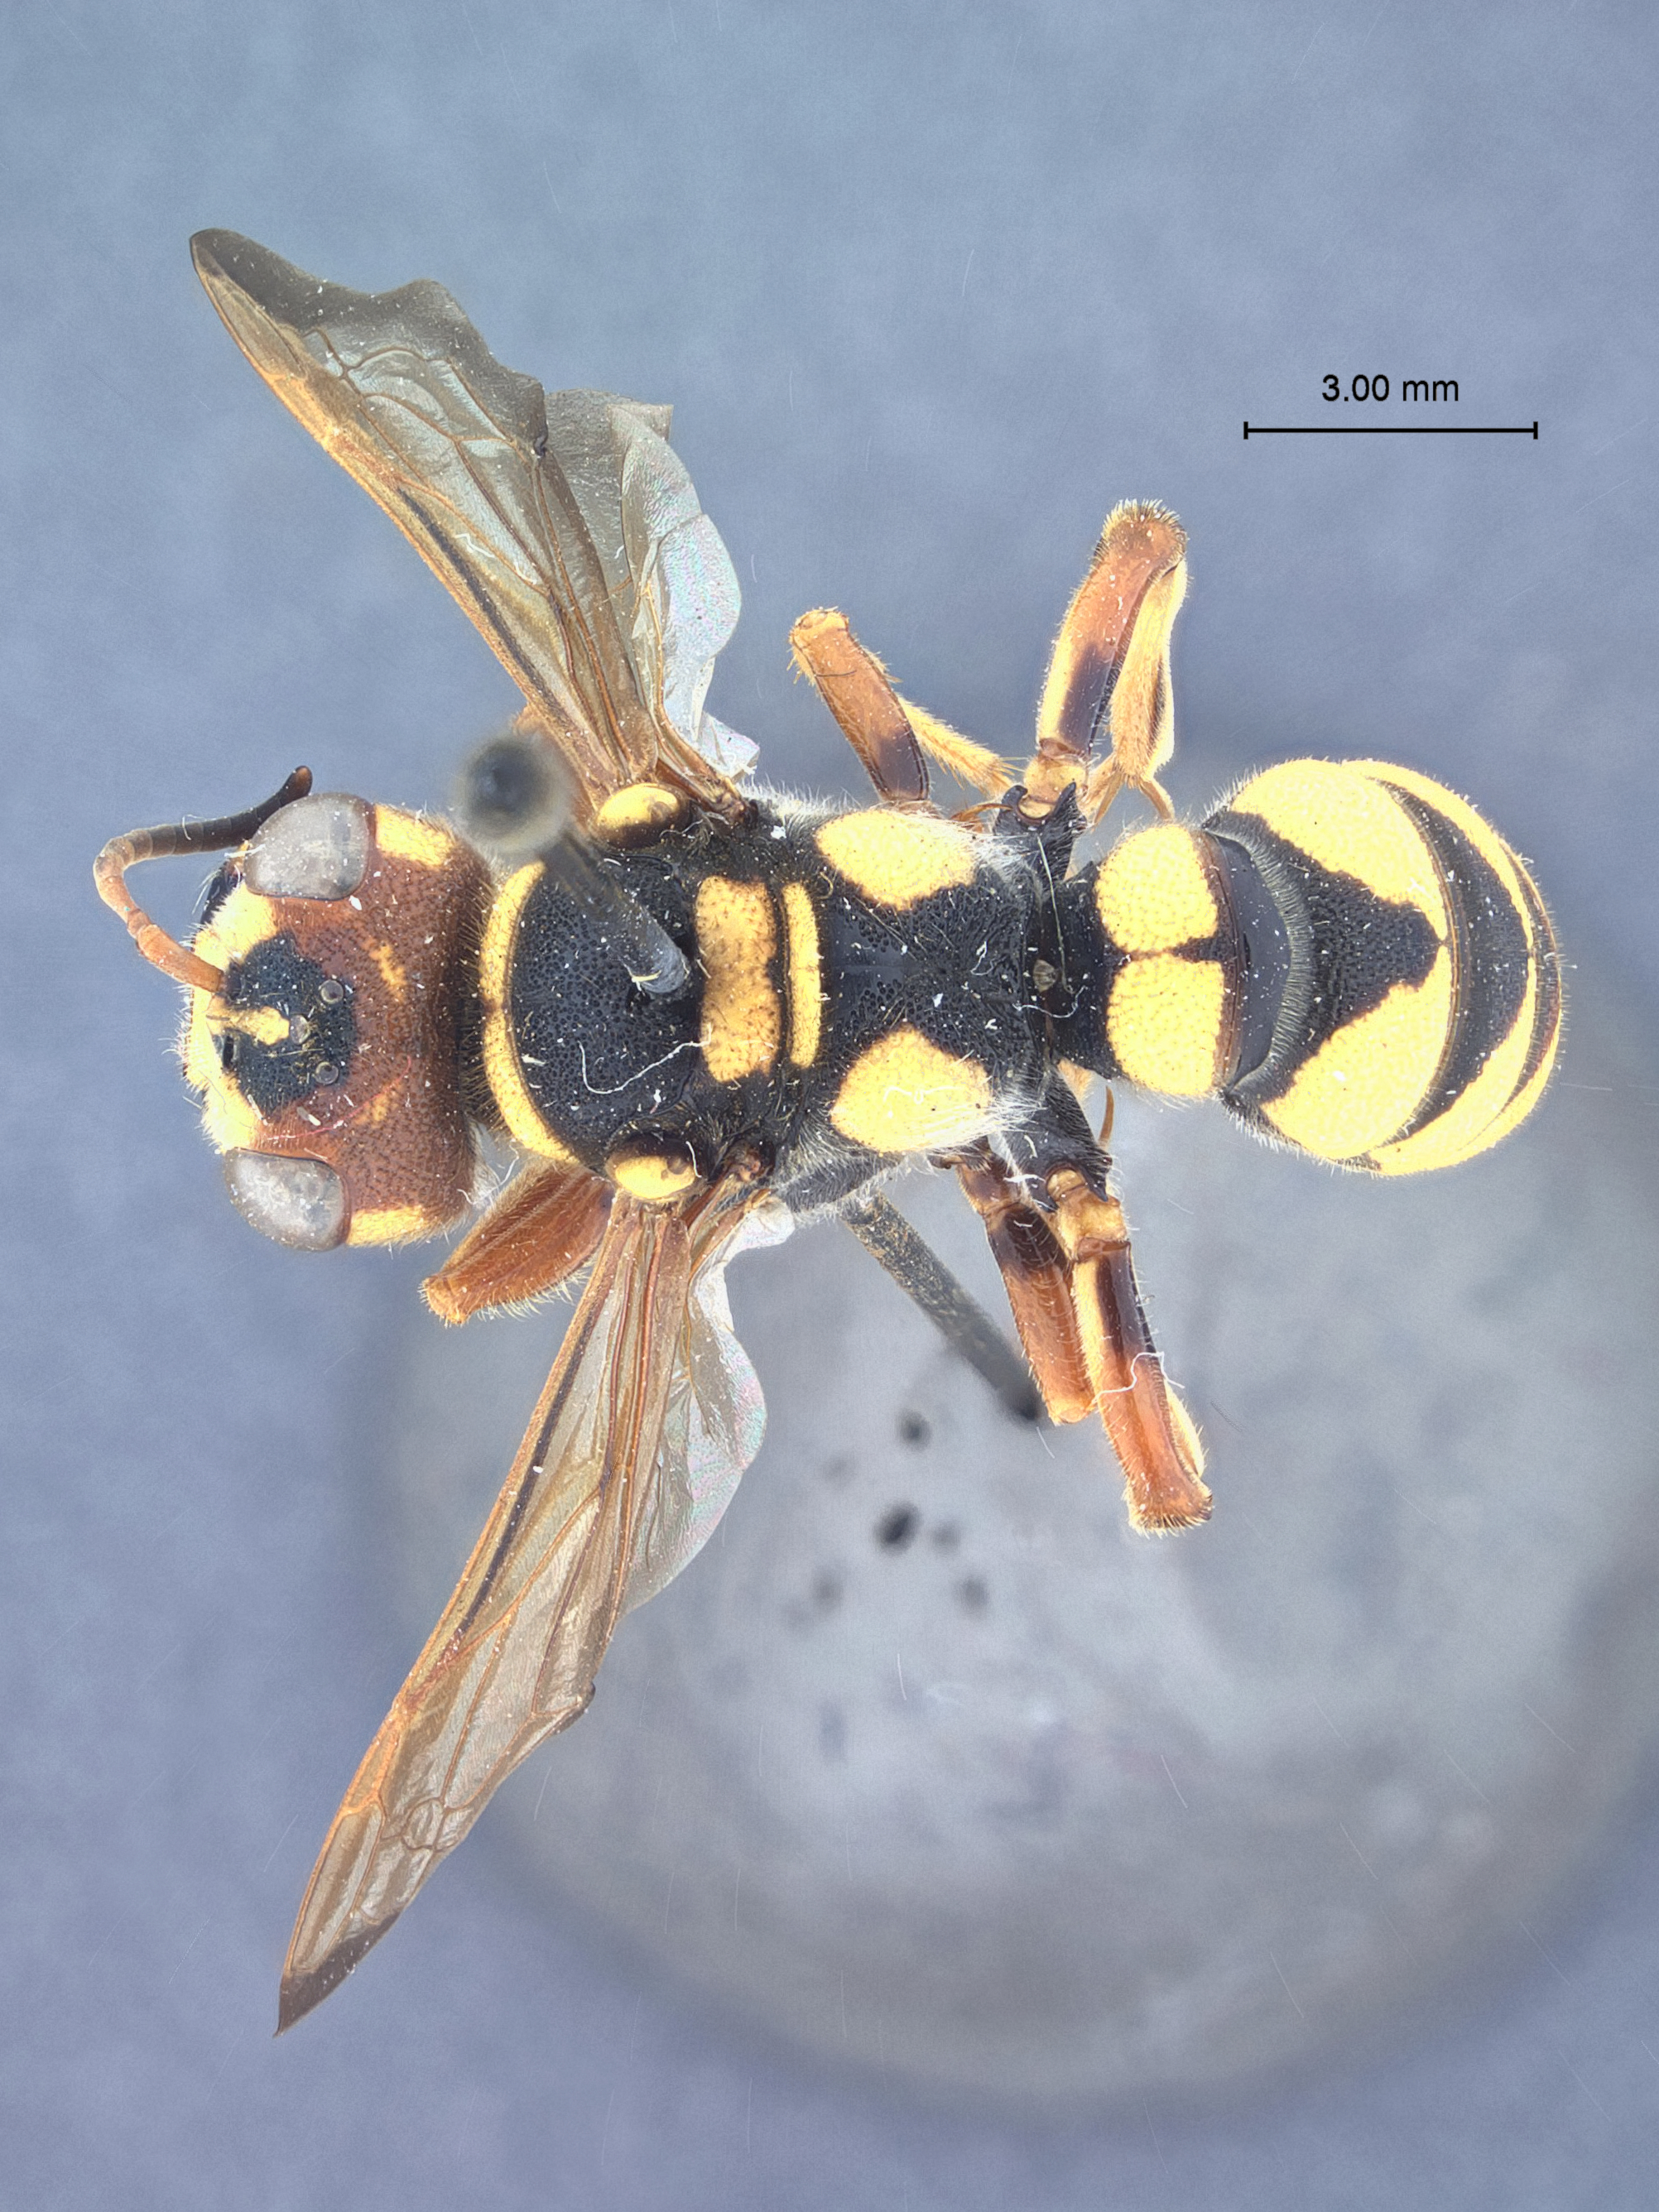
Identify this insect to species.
Cerceris bradleyi
